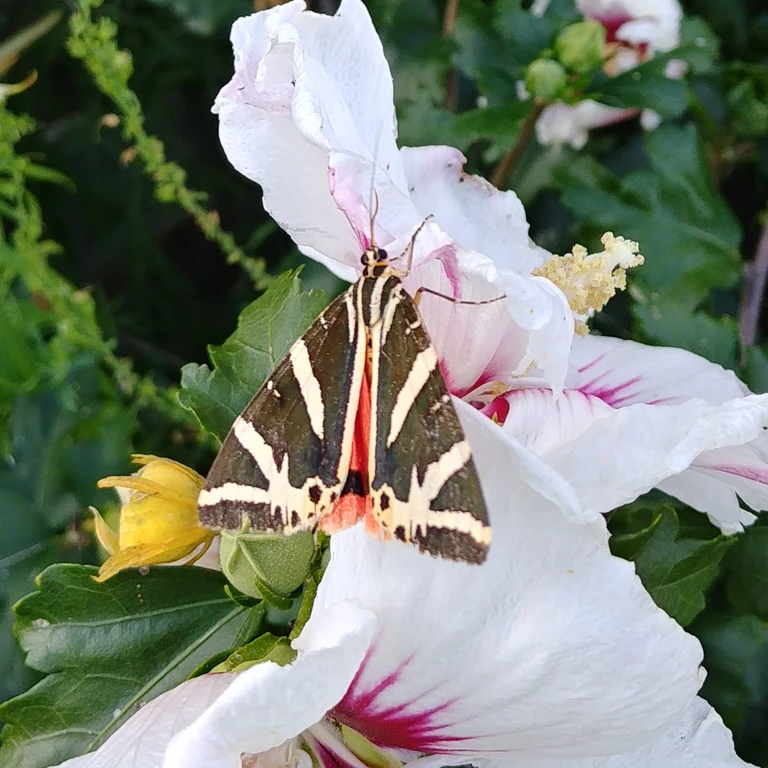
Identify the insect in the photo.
Euplagia quadripunctaria
